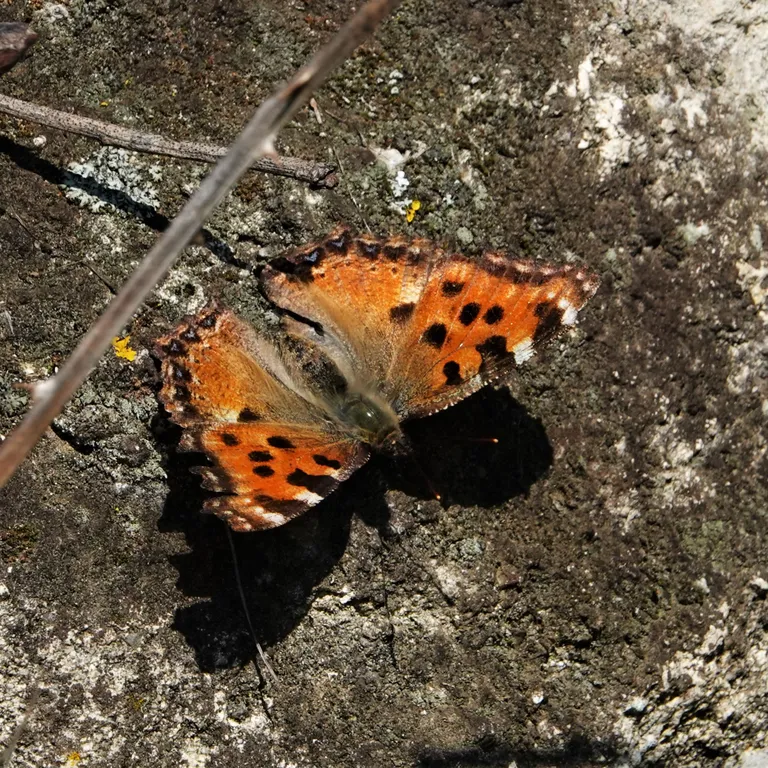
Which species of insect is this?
Nymphalis polychloros
